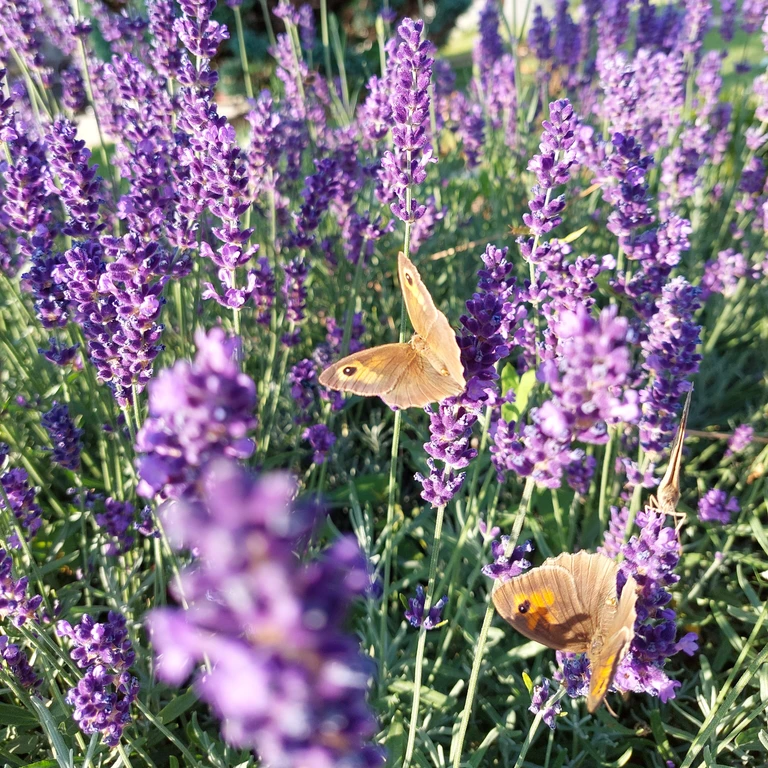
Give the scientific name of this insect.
Maniola jurtina
